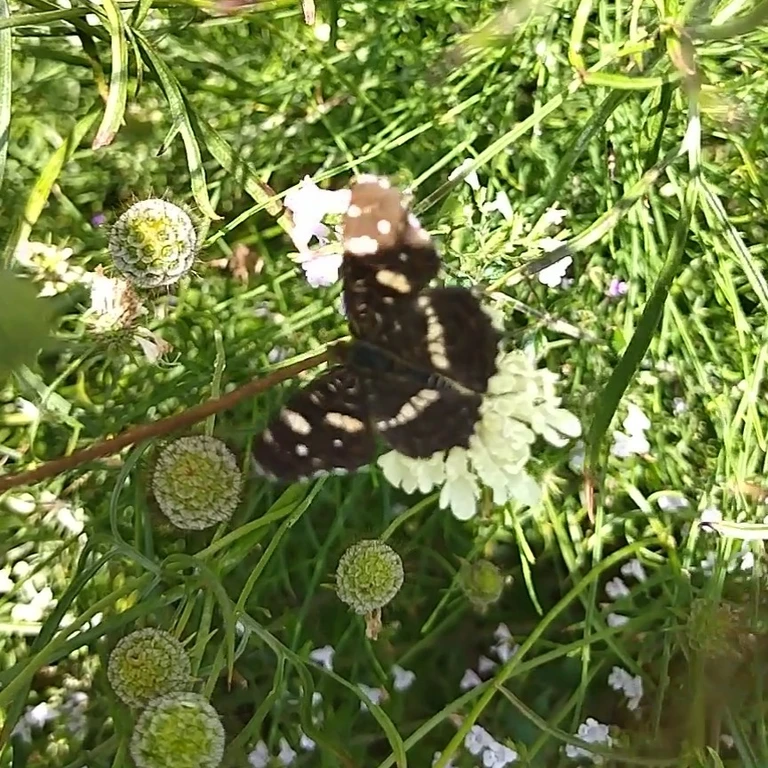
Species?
Araschnia levana
